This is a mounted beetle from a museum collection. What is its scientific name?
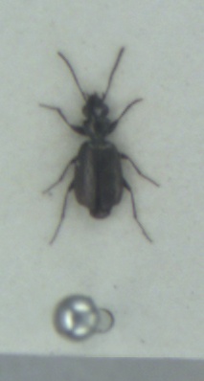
Syntomus foveatus
